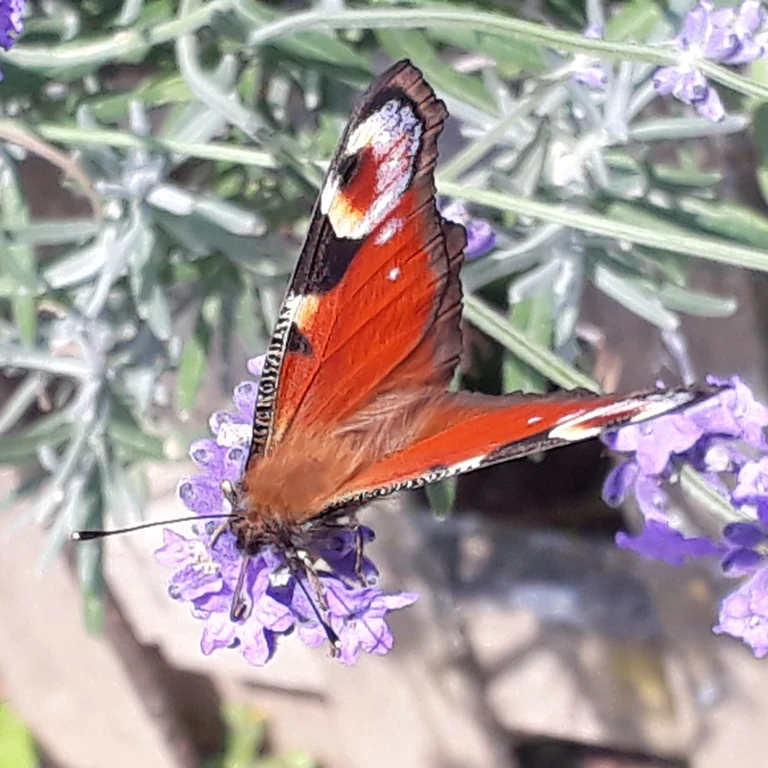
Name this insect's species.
Aglais io
